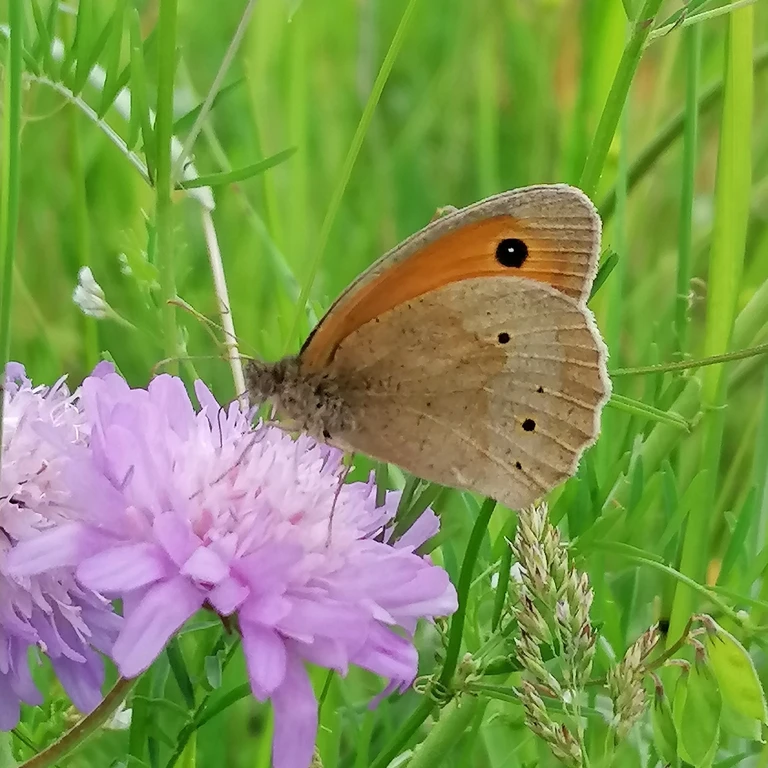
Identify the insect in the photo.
Maniola jurtina
